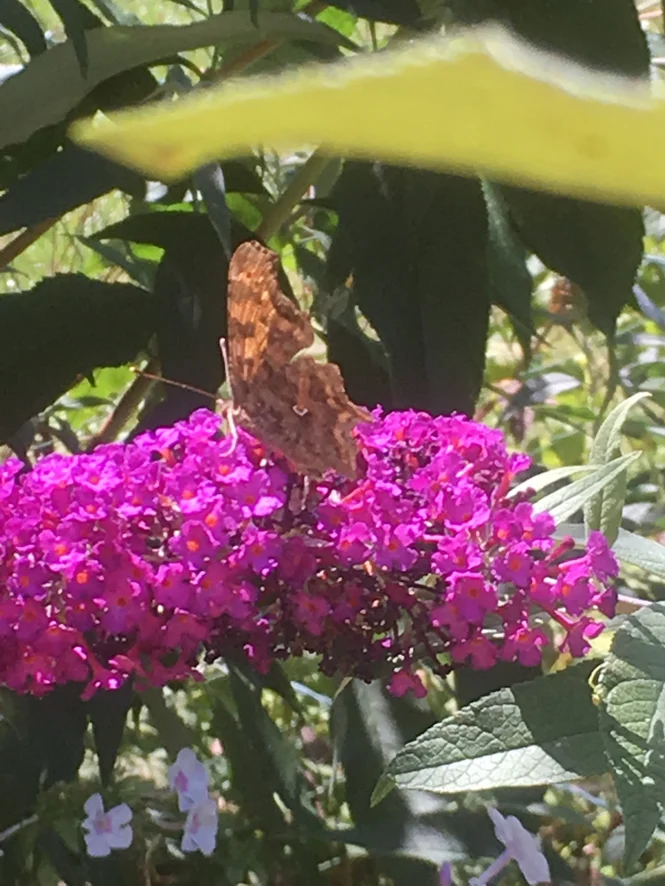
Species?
Polygonia c-album
